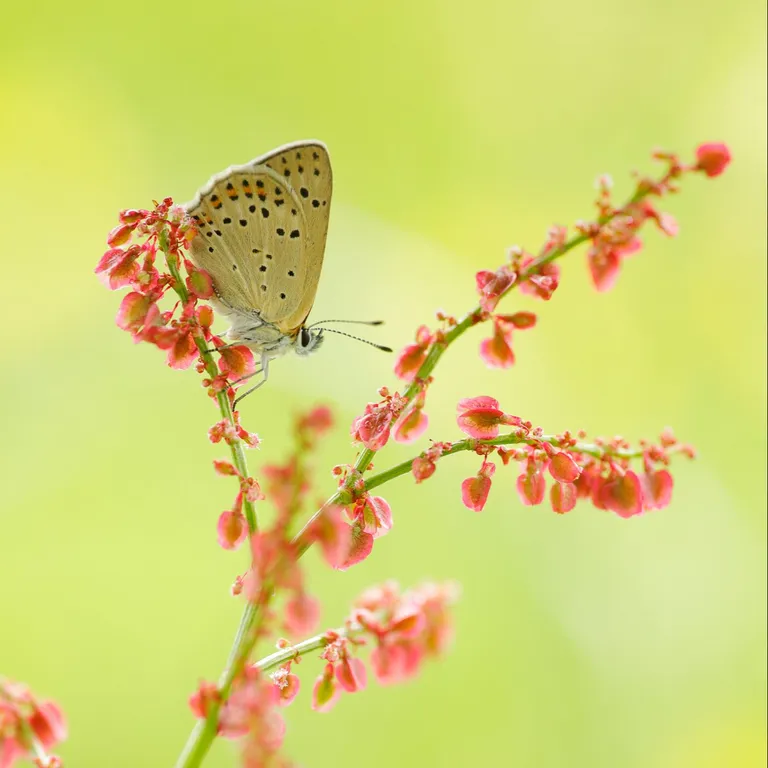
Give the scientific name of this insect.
Lycaena tityrus (also Loweia tityrus)
